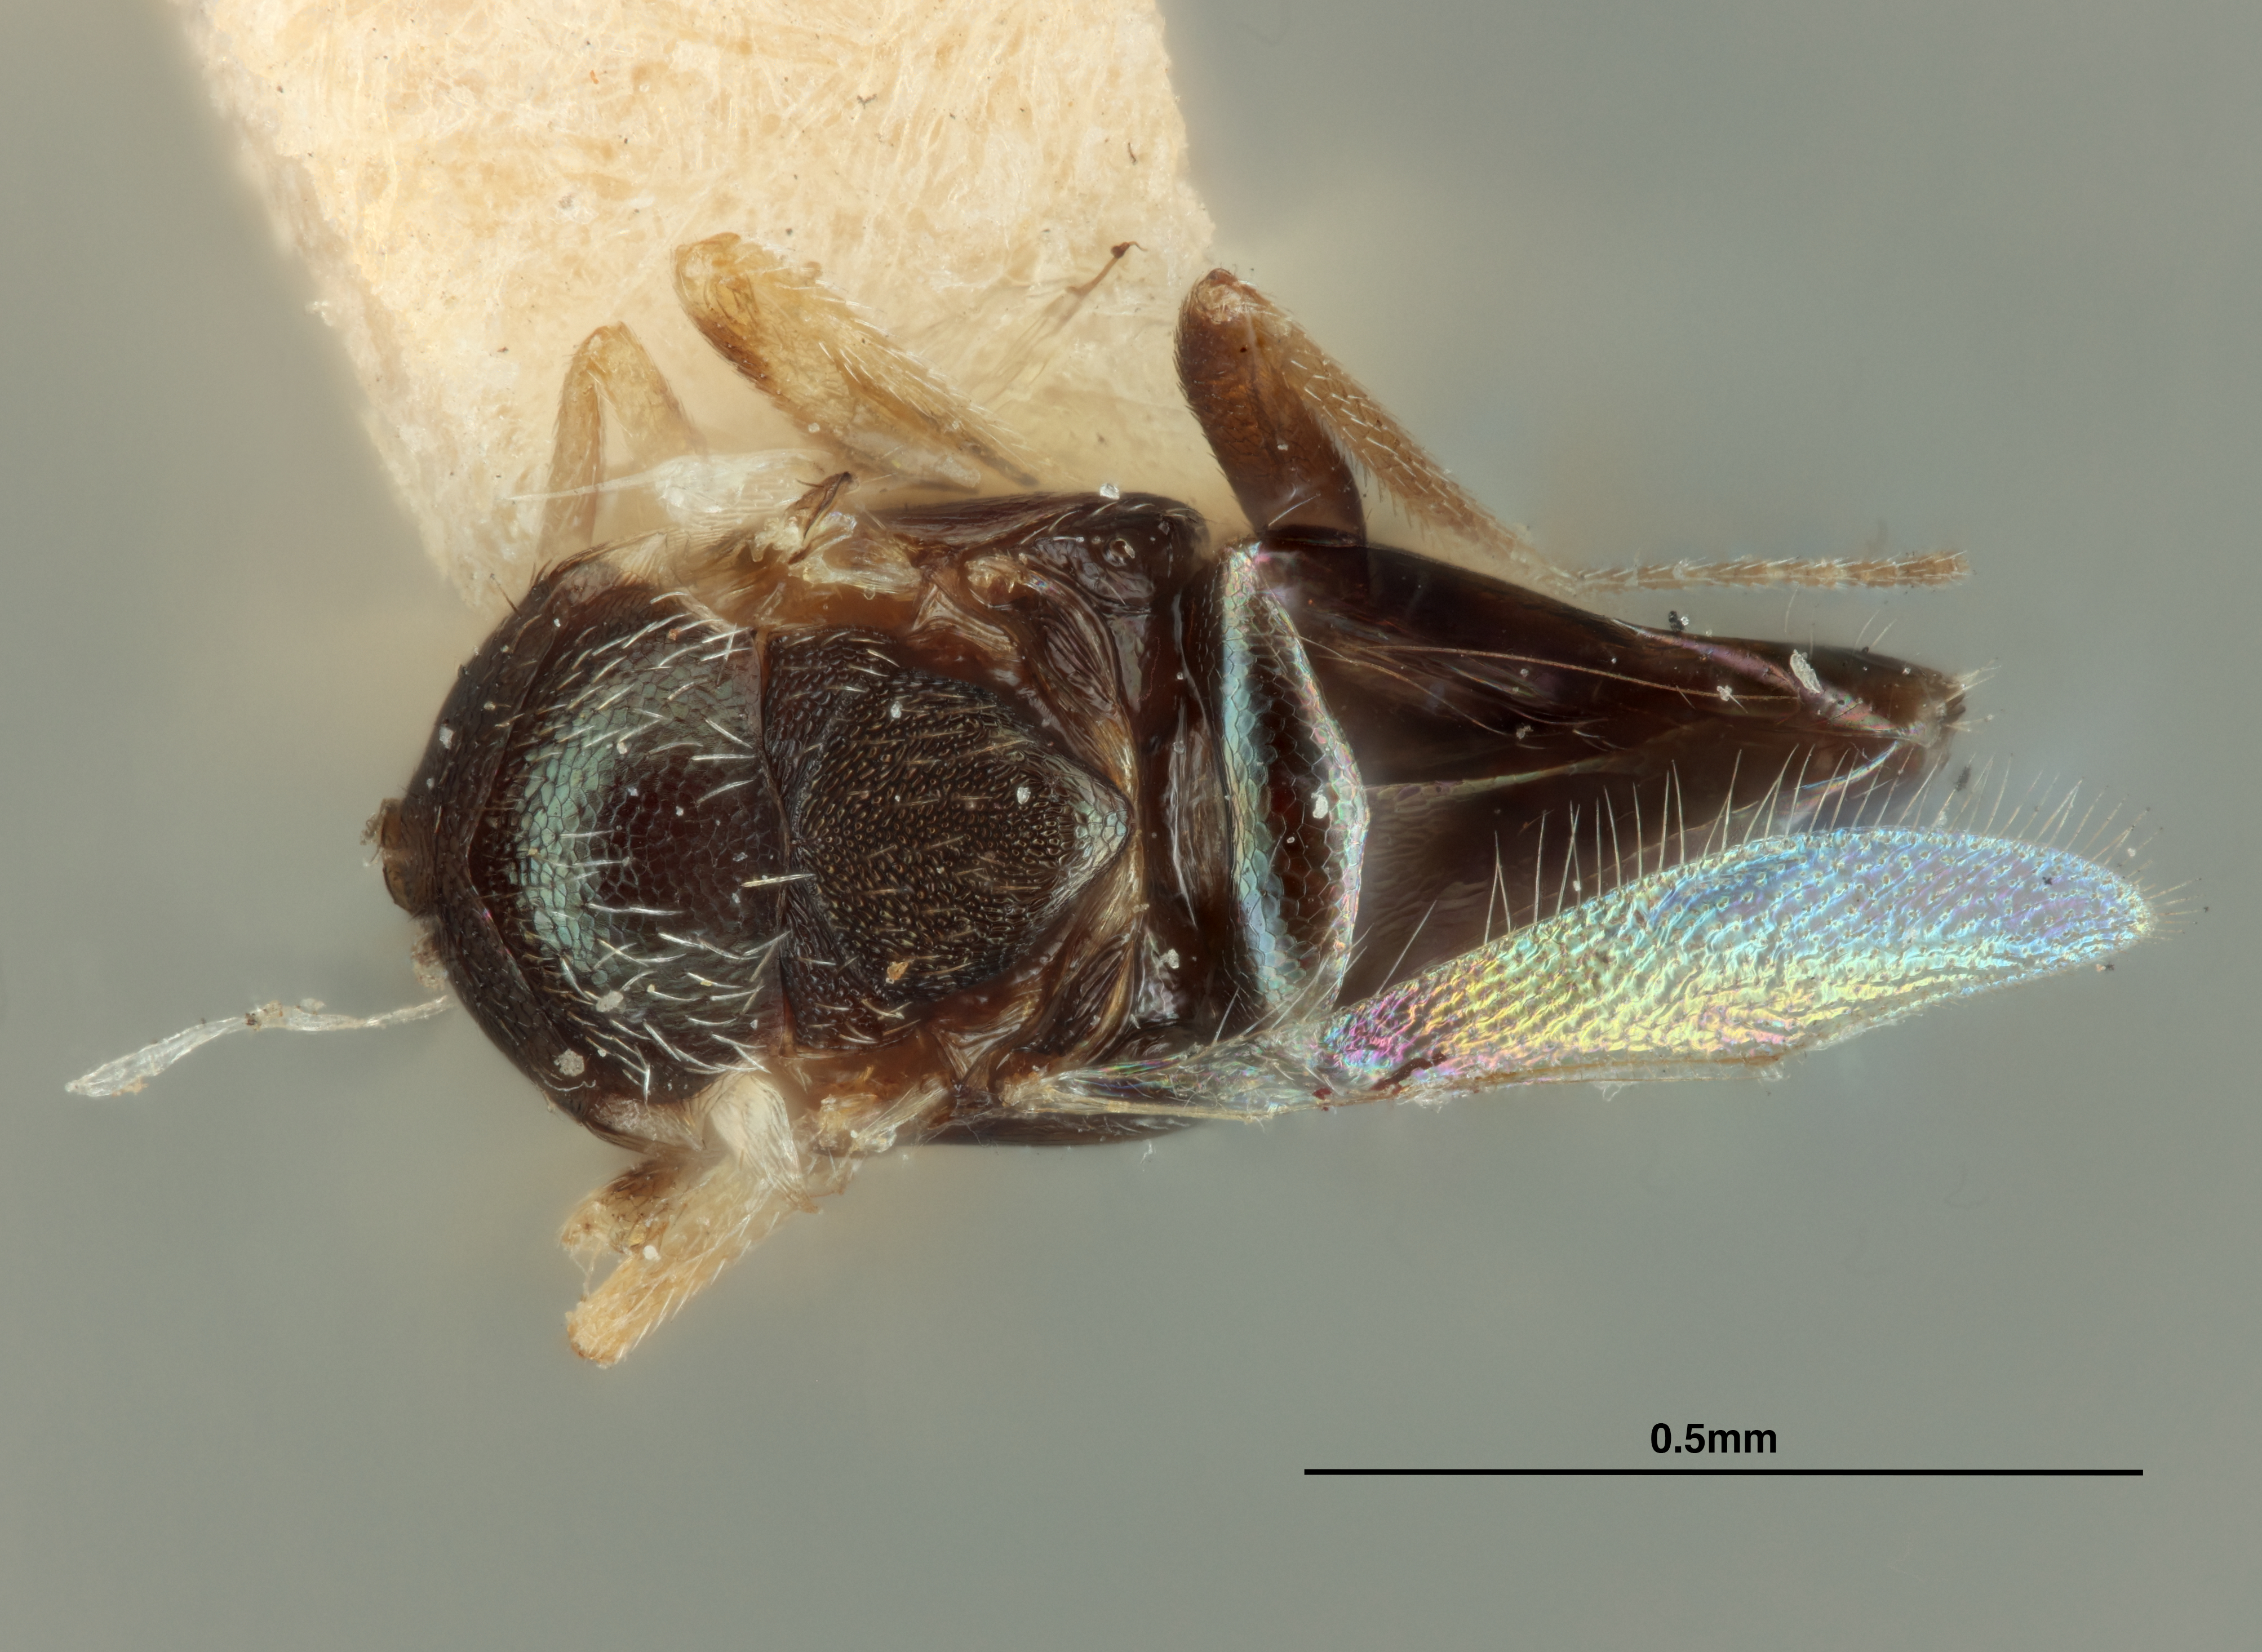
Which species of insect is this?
Pseudleptomastix squamulatus
